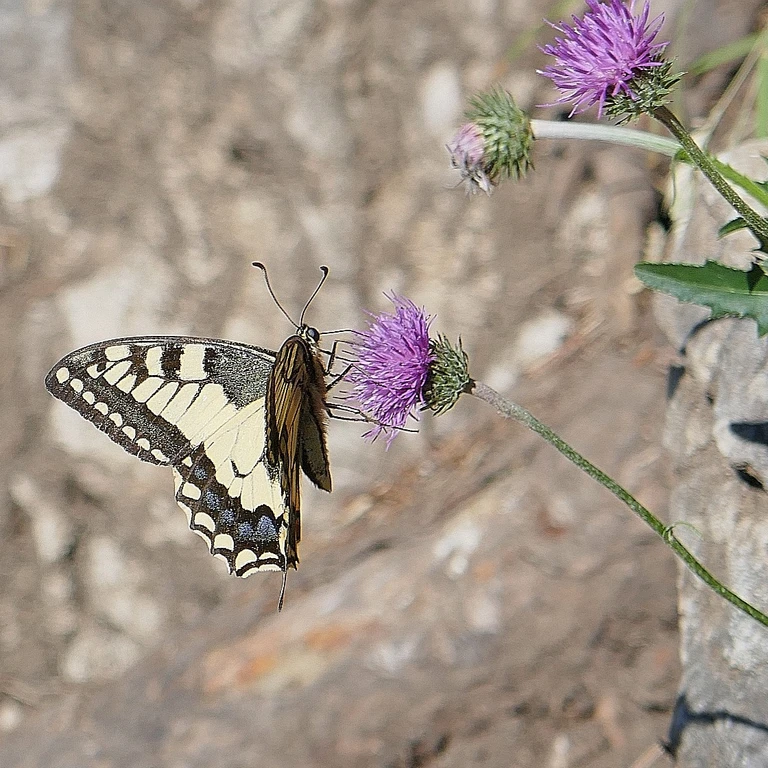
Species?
Papilio machaon
